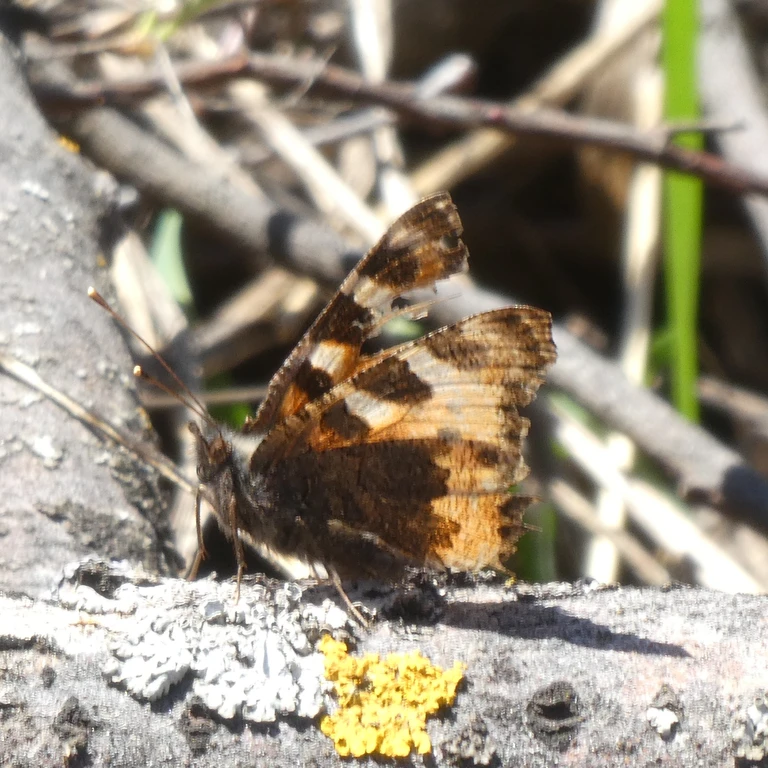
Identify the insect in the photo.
Aglais urticae
